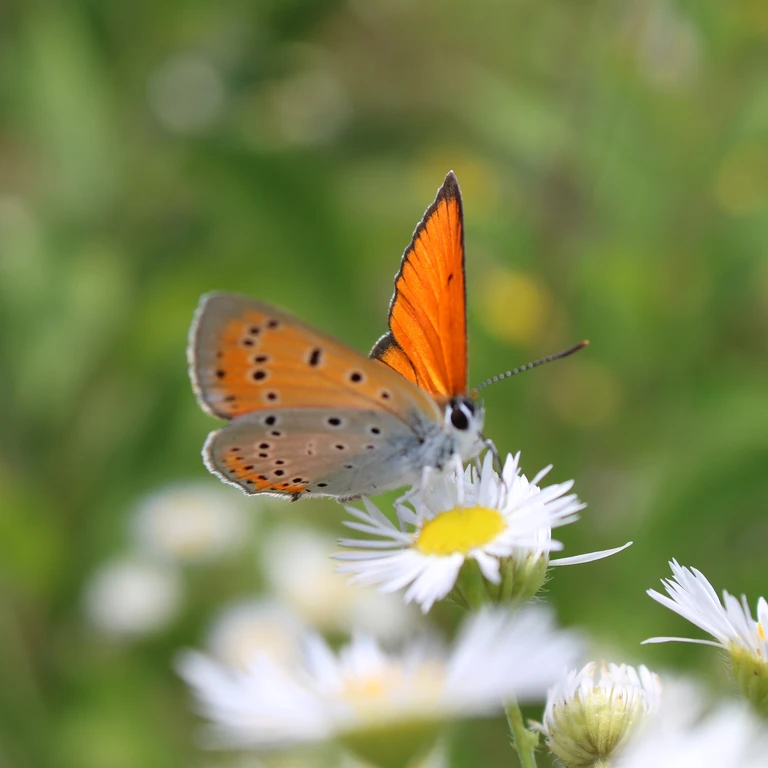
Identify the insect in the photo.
Lycaena dispar
